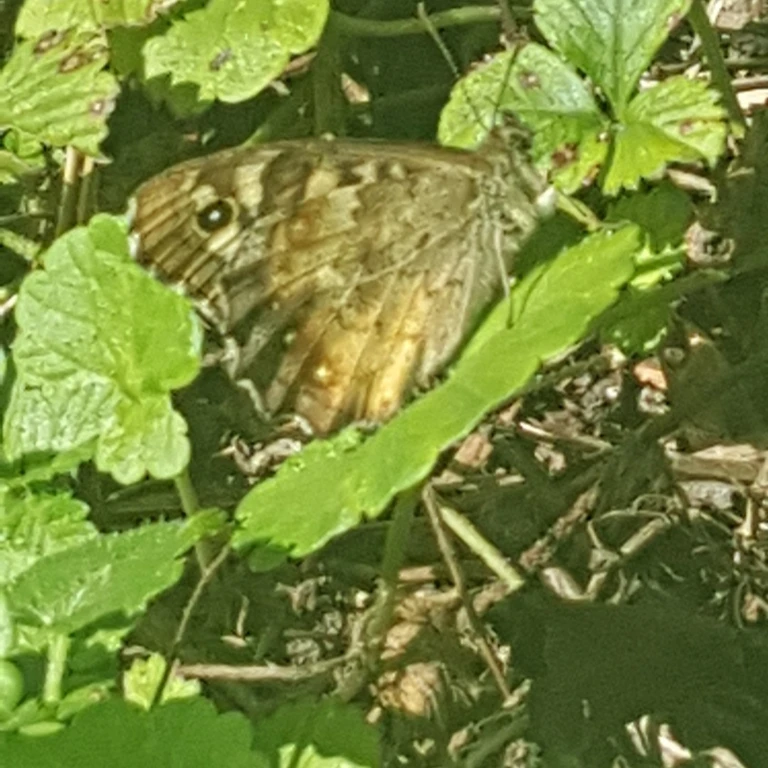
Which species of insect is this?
Pararge aegeria
